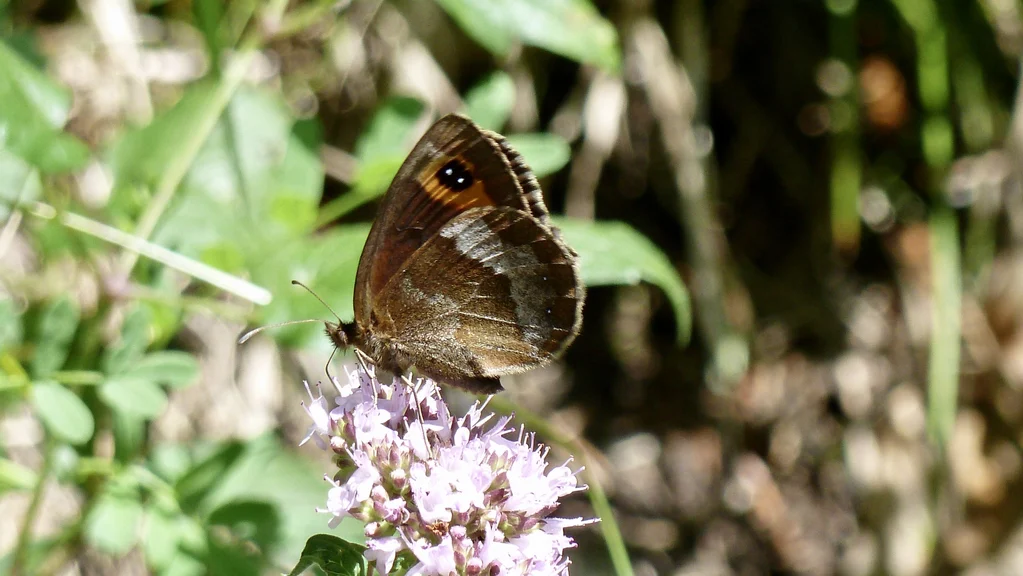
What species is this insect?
Erebia aethiops
